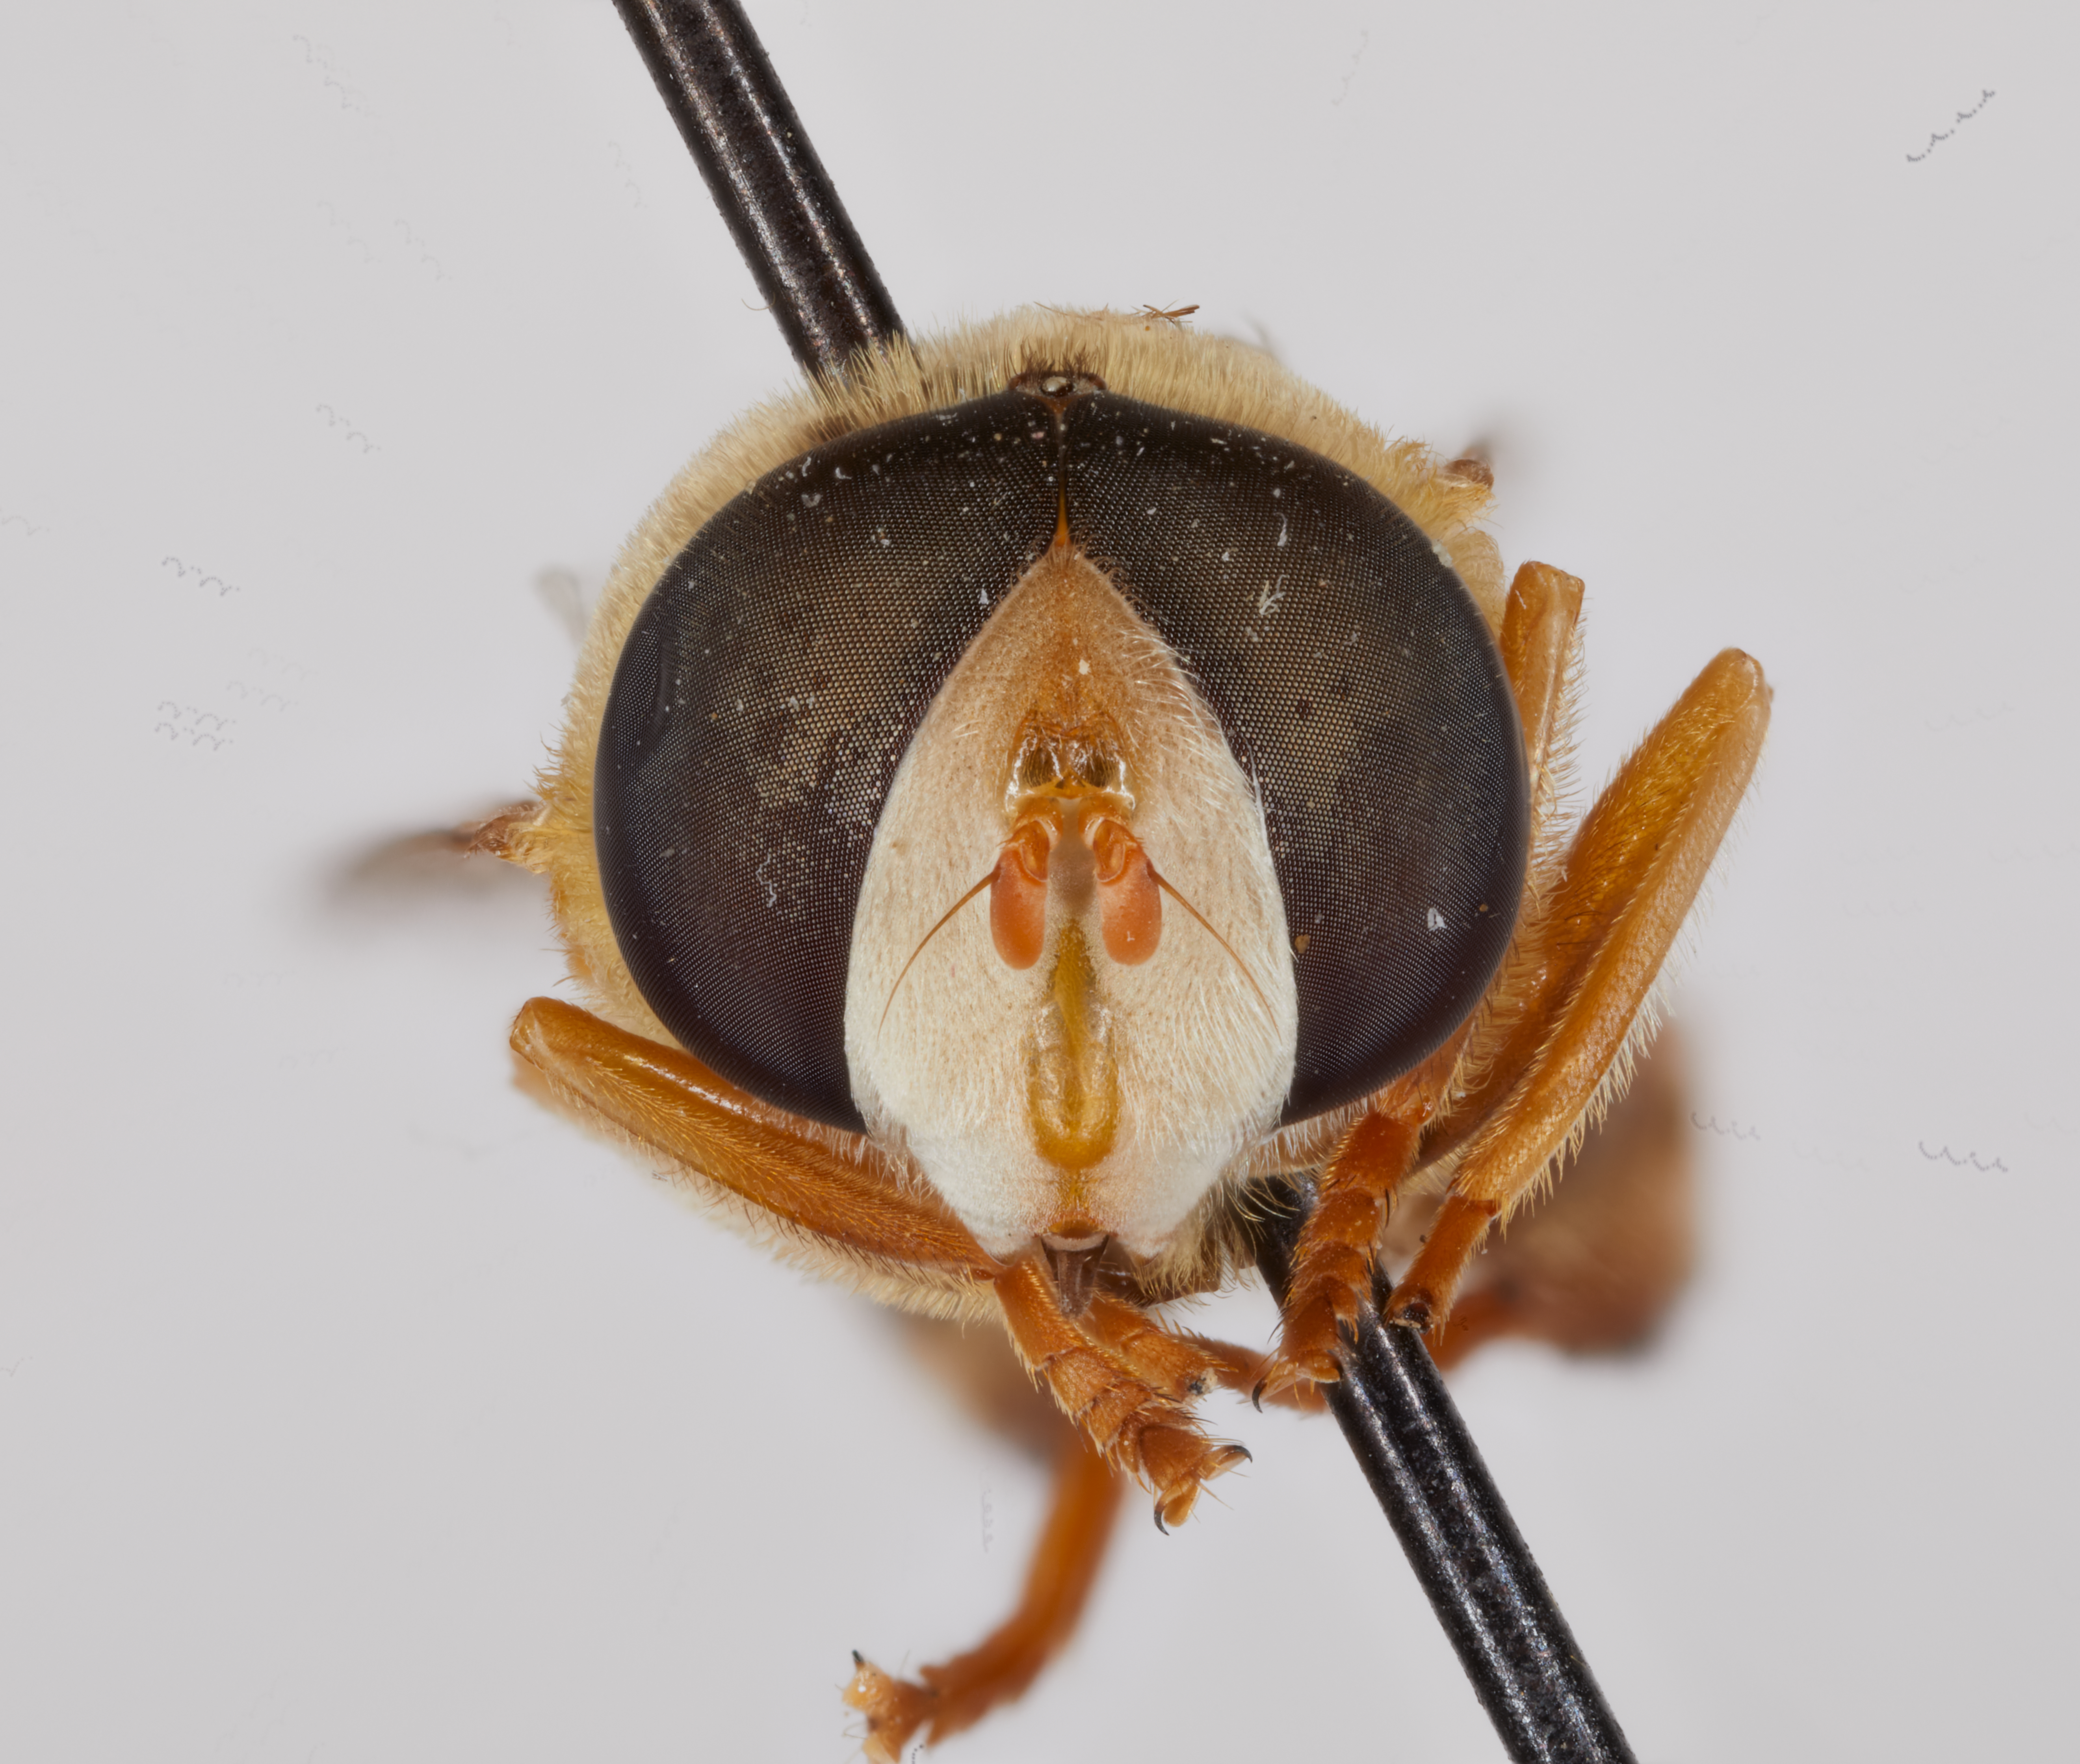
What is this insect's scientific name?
Syrphus vinetorum
